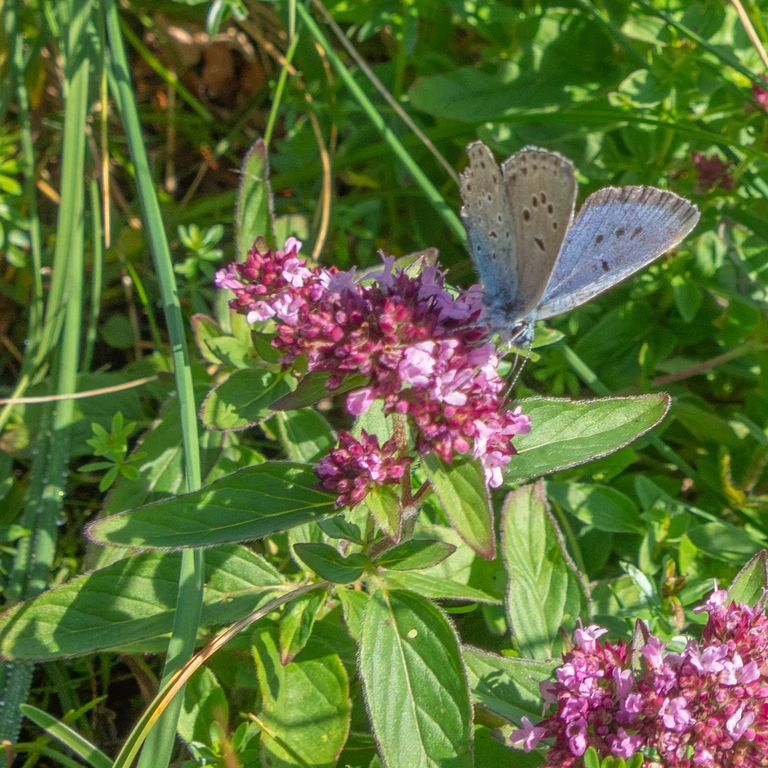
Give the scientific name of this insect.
Phengaris arion (also Maculinea arion)
